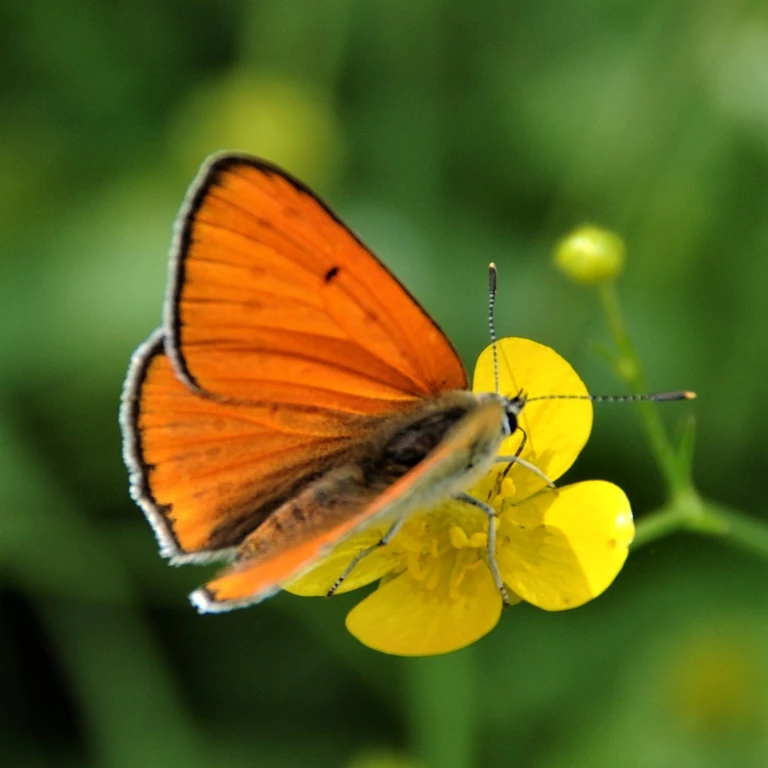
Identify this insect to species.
Lycaena dispar
